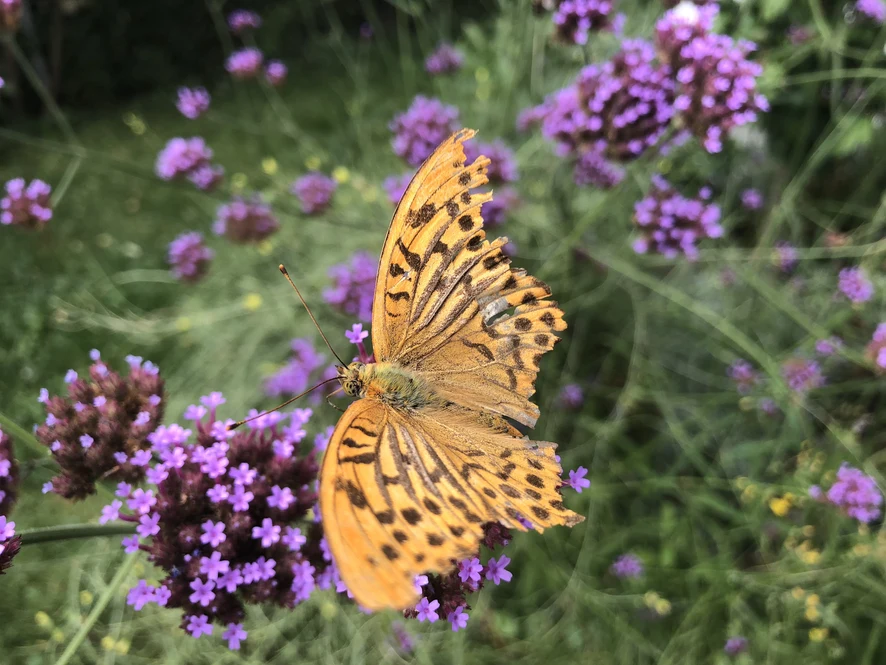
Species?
Argynnis paphia
